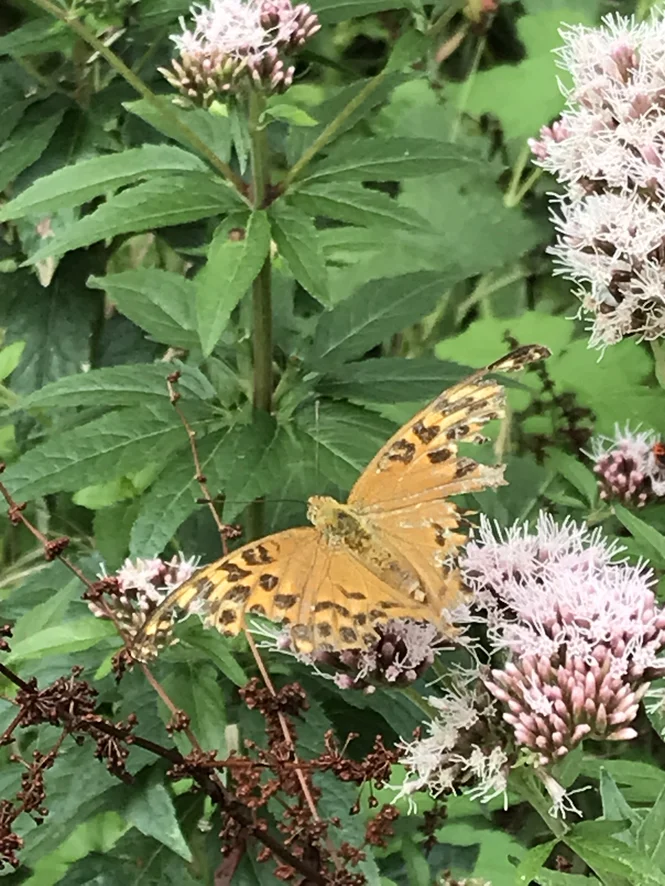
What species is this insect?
Argynnis paphia
